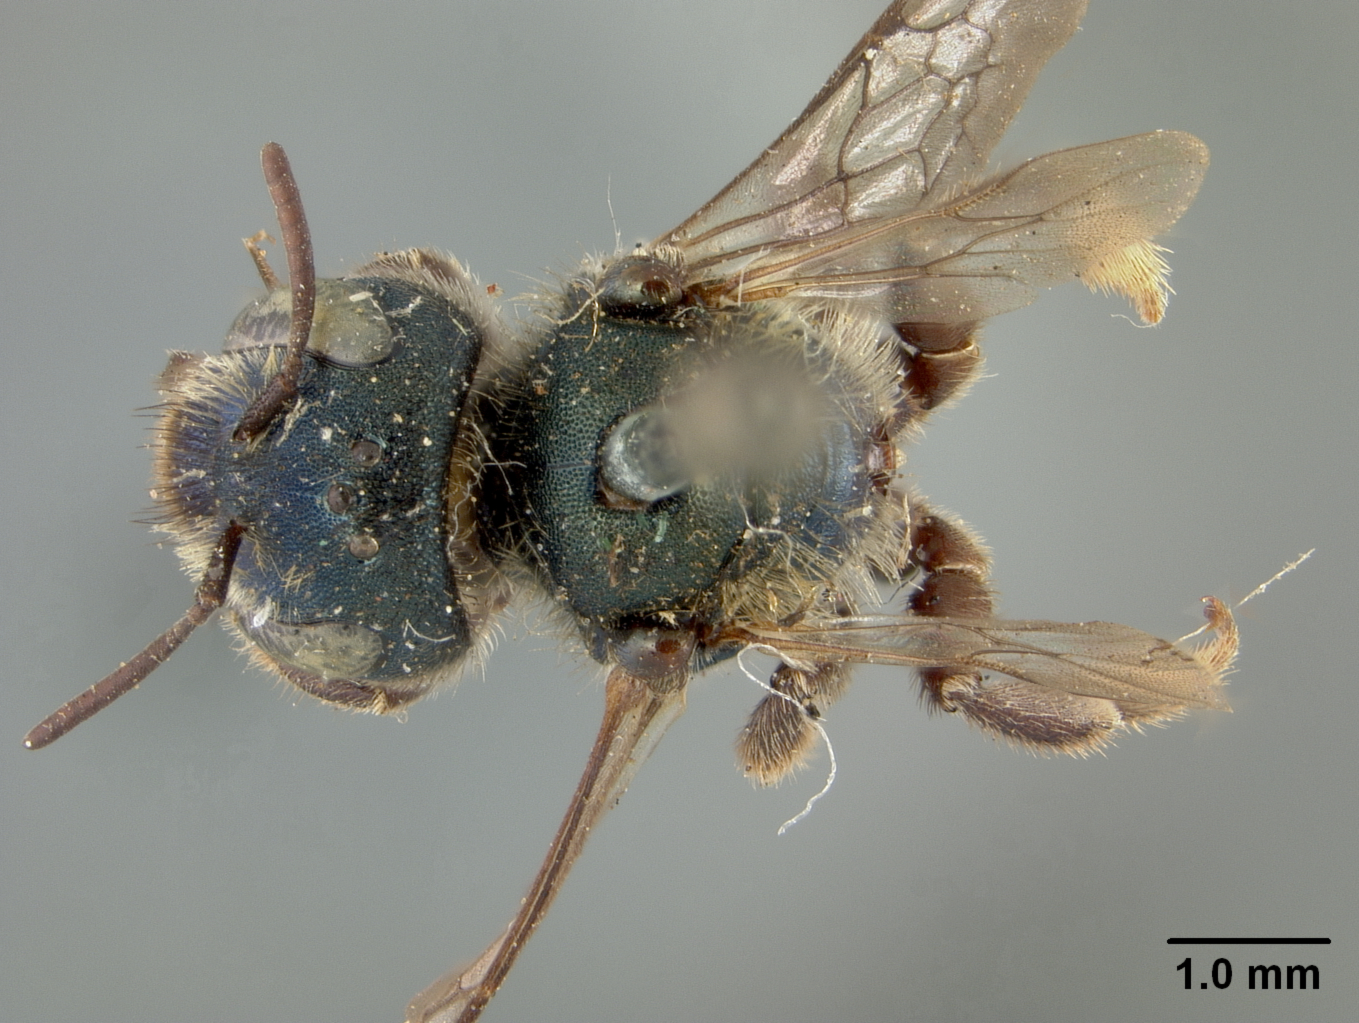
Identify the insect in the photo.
Osmia nanula
